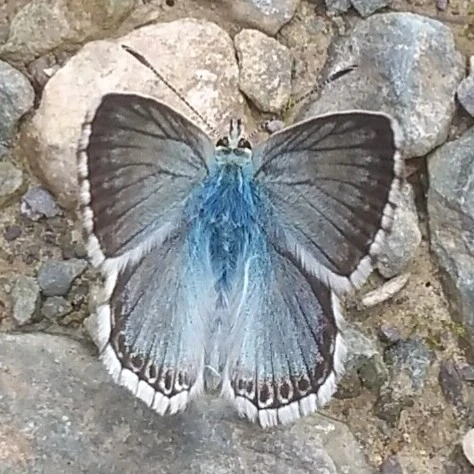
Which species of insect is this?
Lysandra coridon
